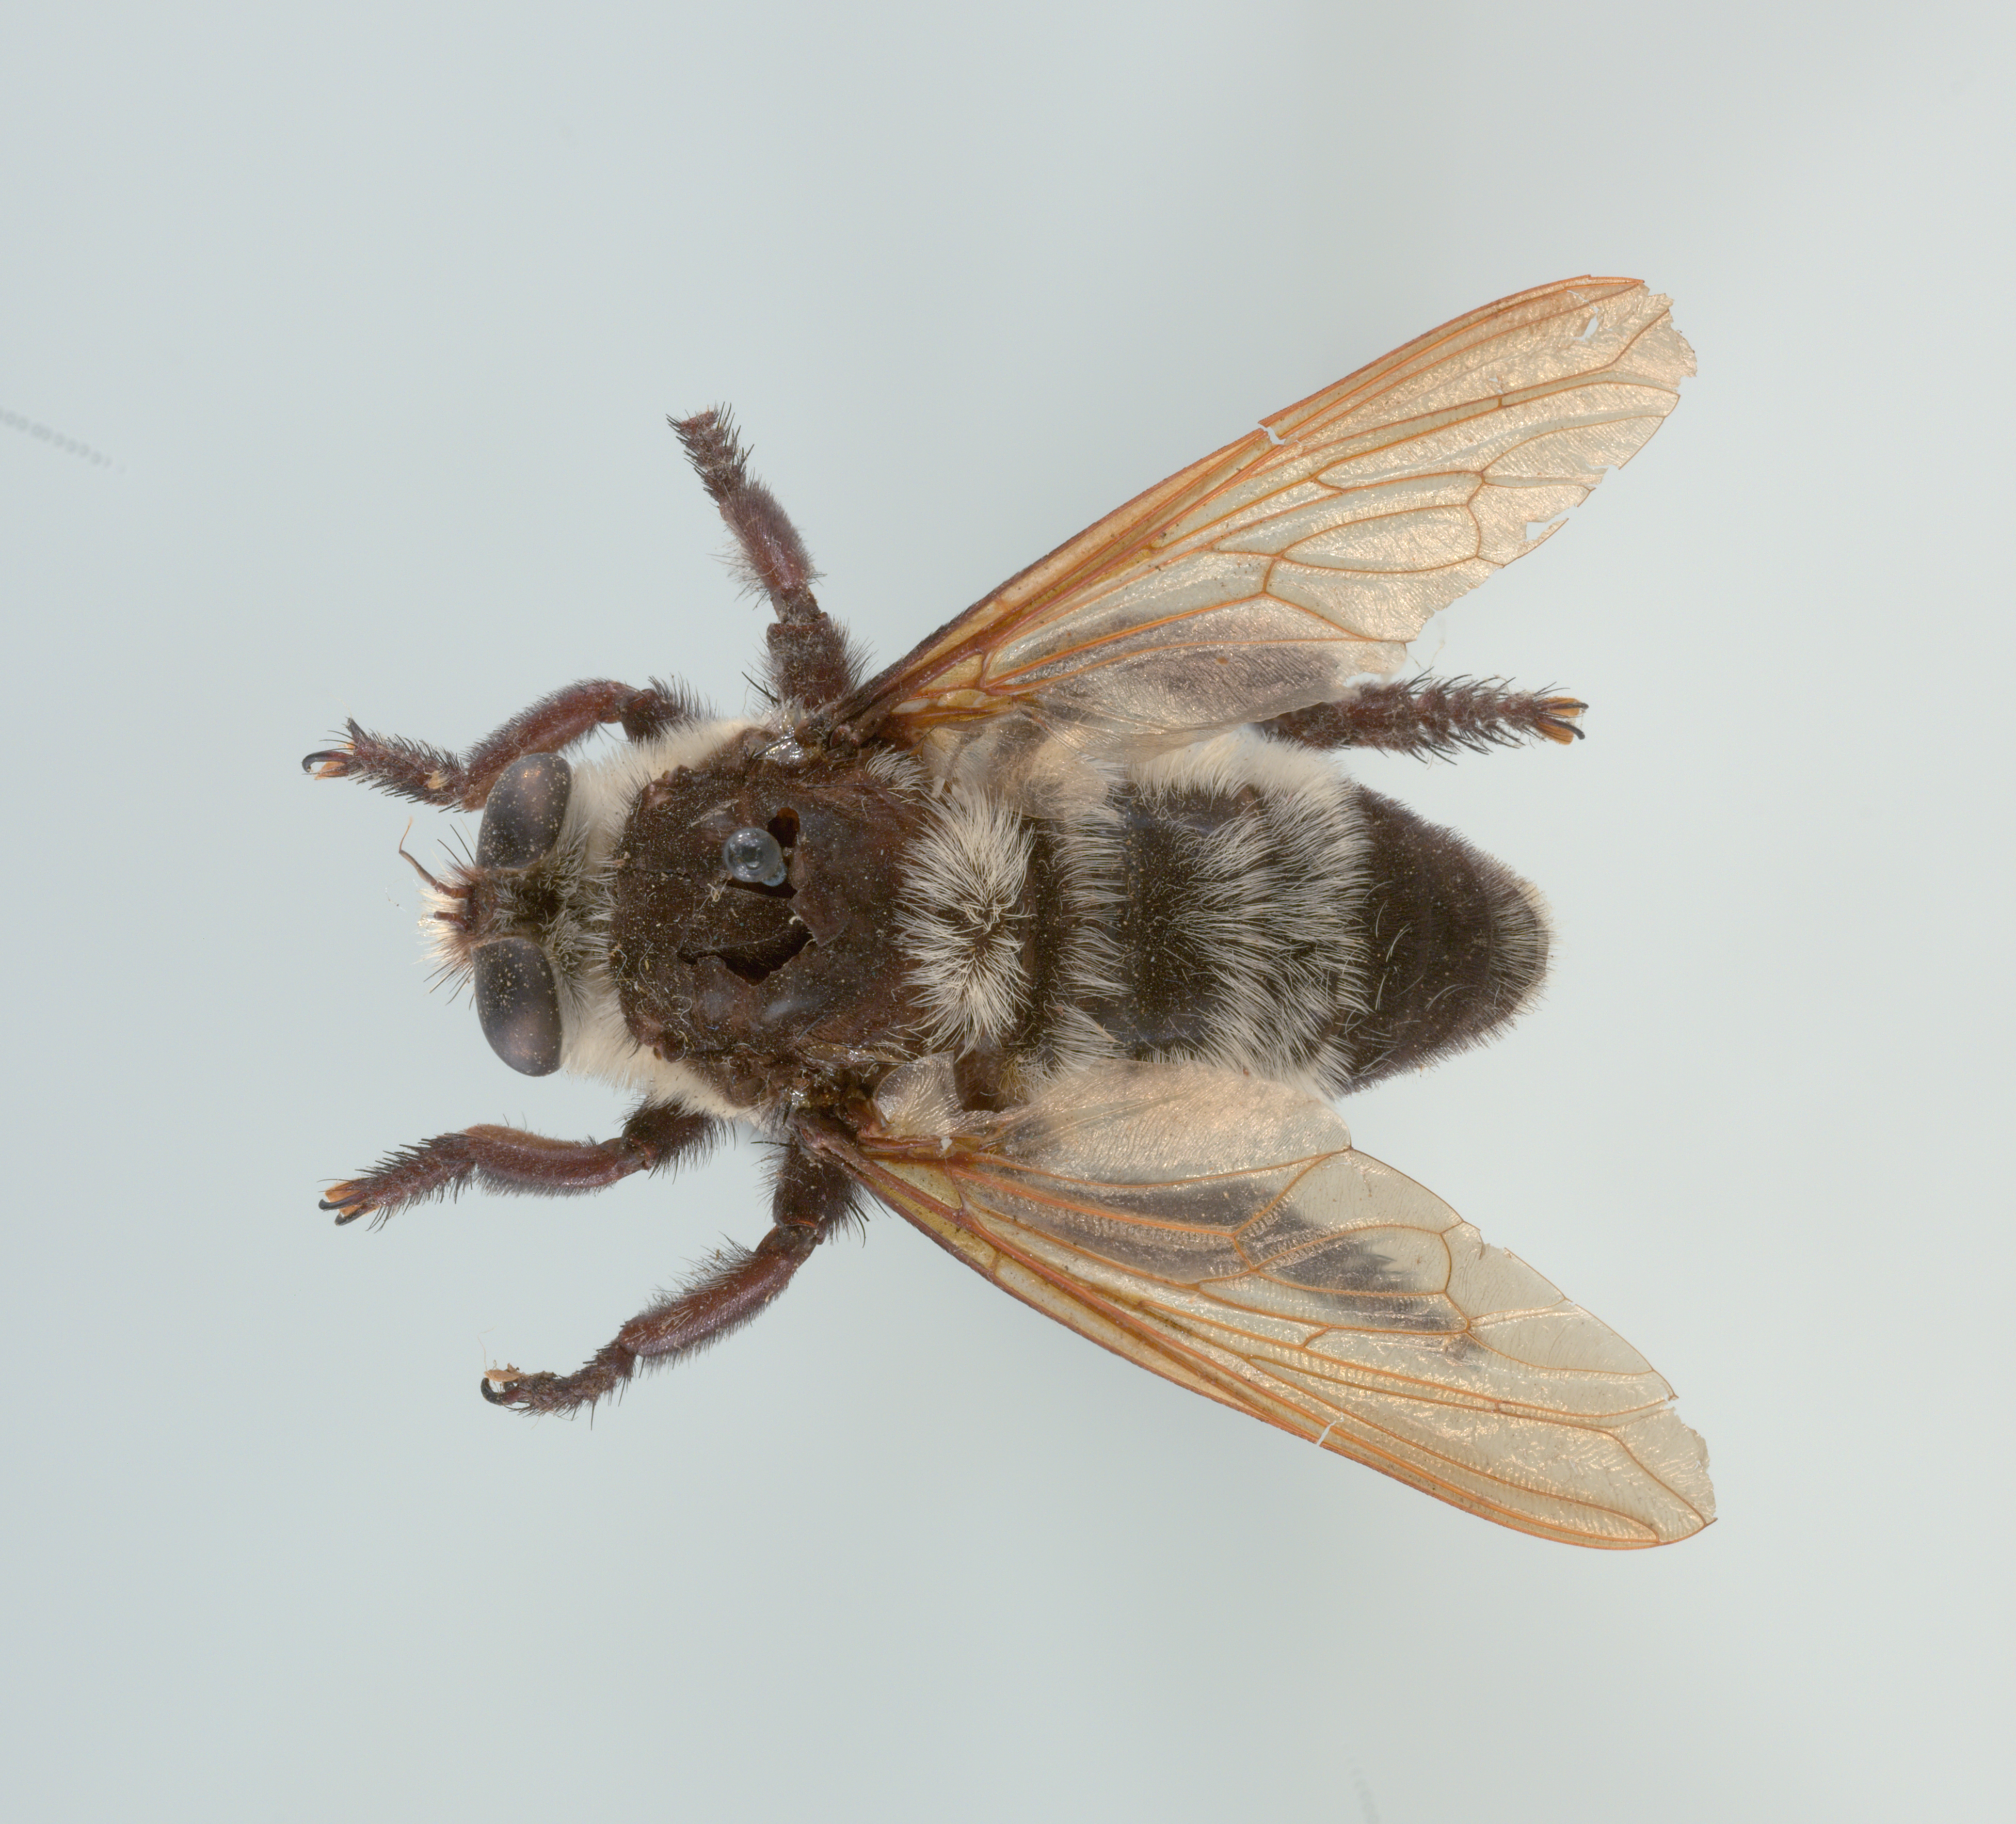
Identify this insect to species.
Mallophora bomboides
